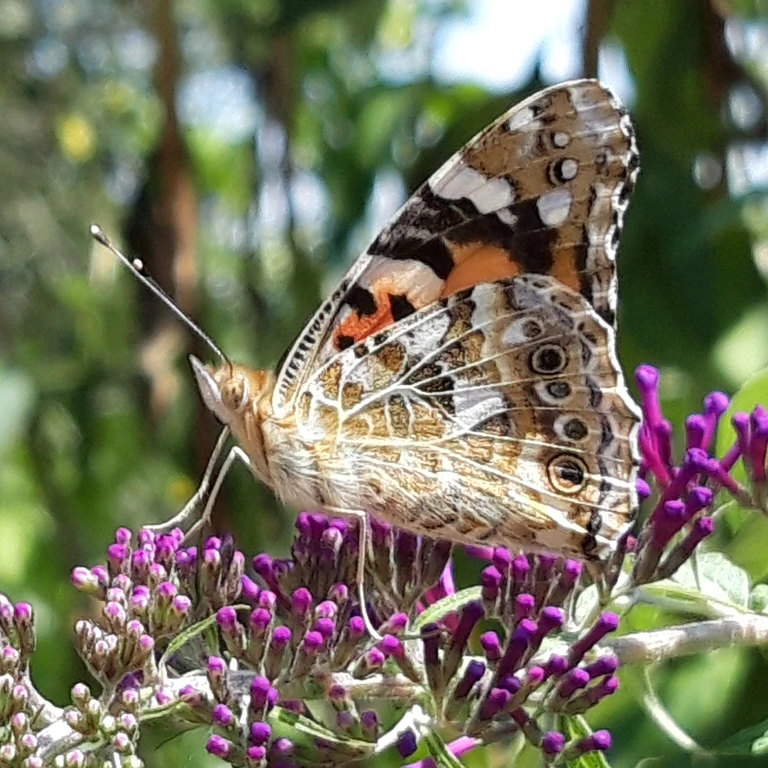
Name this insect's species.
Vanessa cardui
